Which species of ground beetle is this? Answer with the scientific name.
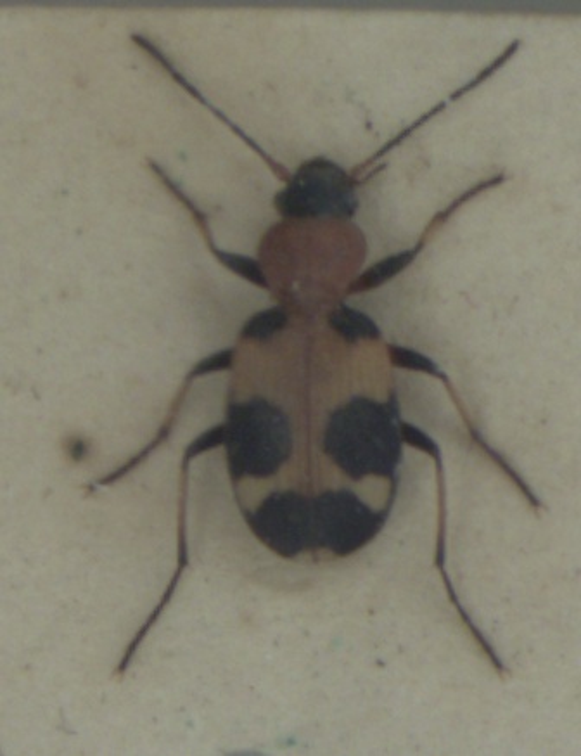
Callistus lunatus
